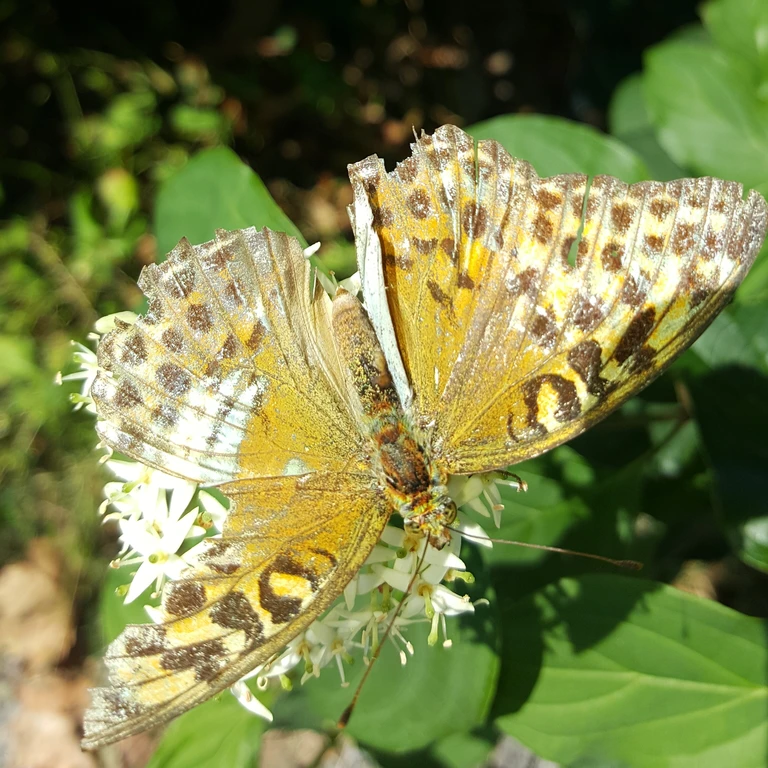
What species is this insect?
Argynnis paphia
